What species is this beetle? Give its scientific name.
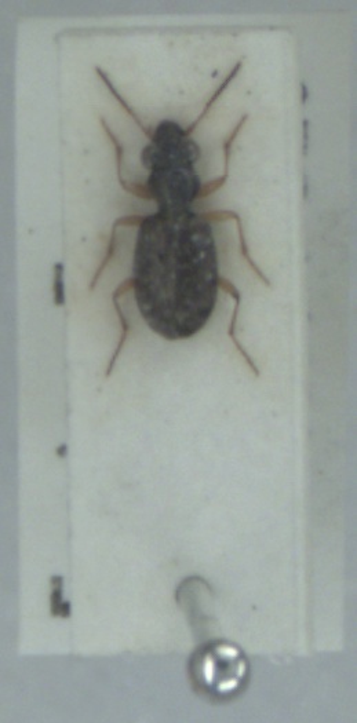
Asaphidion curtum
